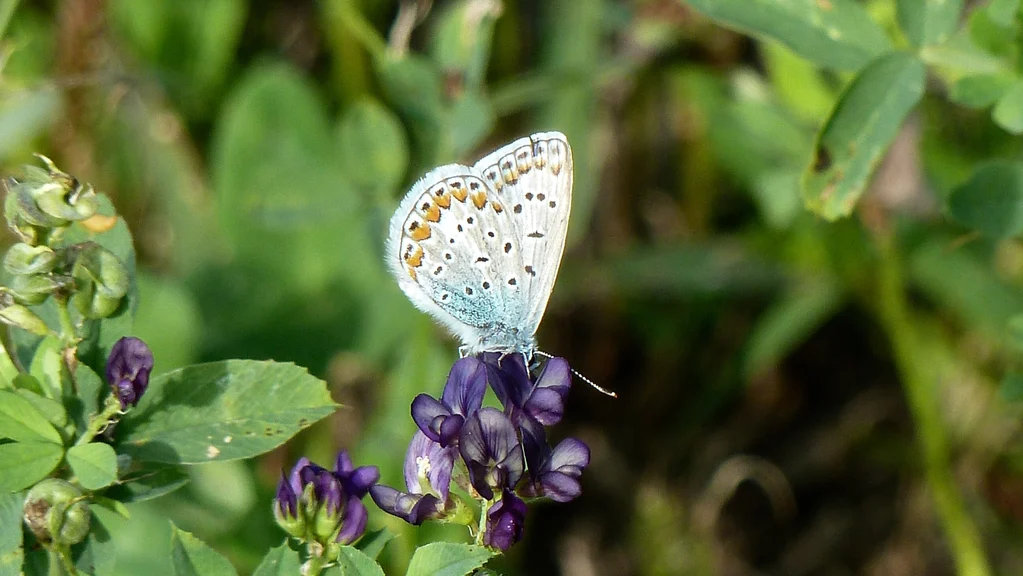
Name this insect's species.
Polyommatus icarus
